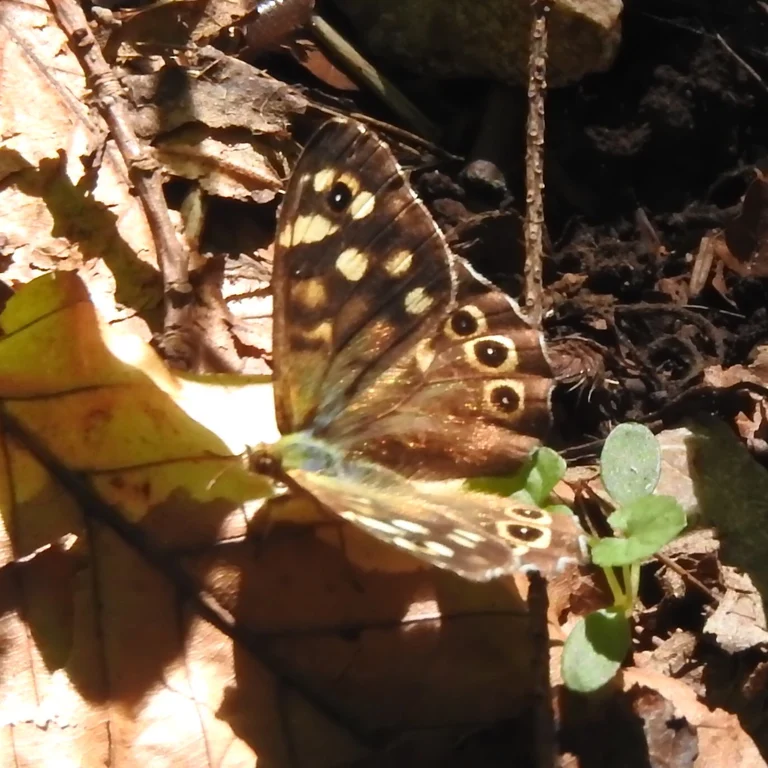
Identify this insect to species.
Pararge aegeria
